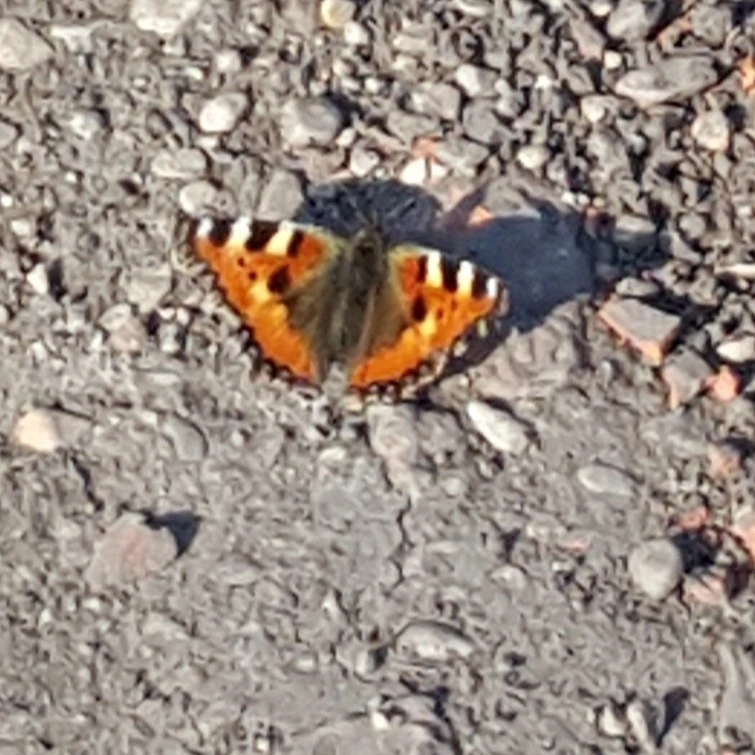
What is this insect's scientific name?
Aglais urticae
